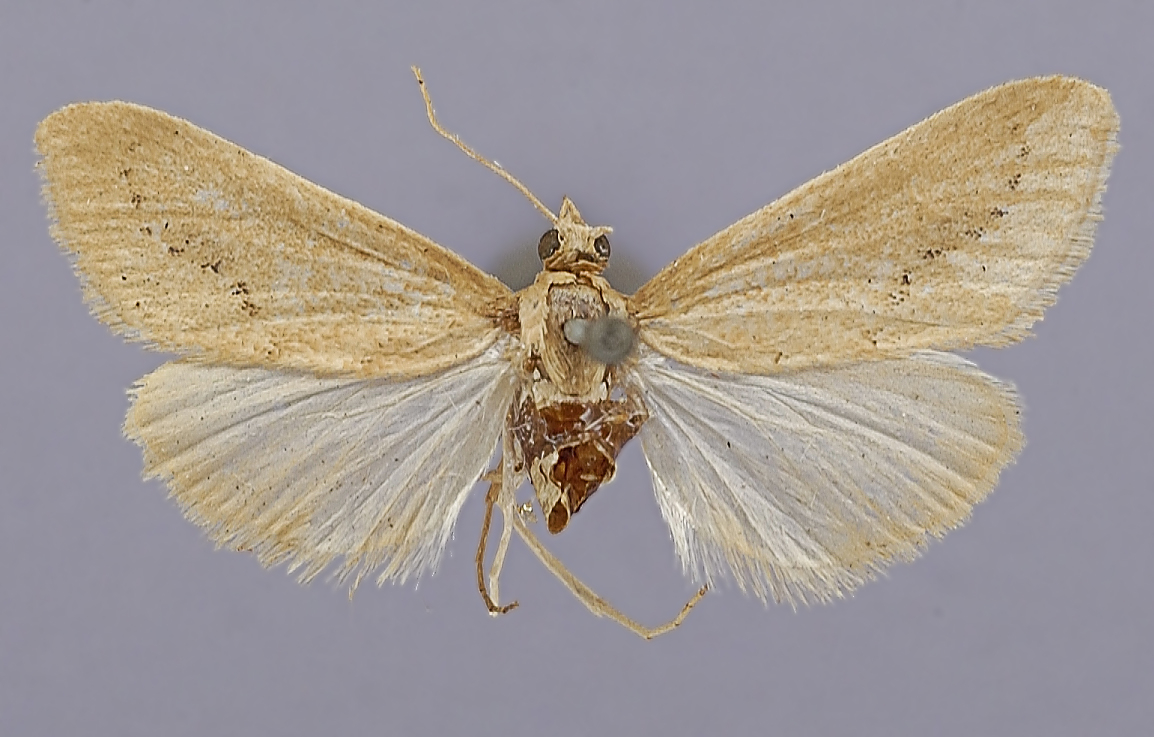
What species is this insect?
Loxostege flavalis
